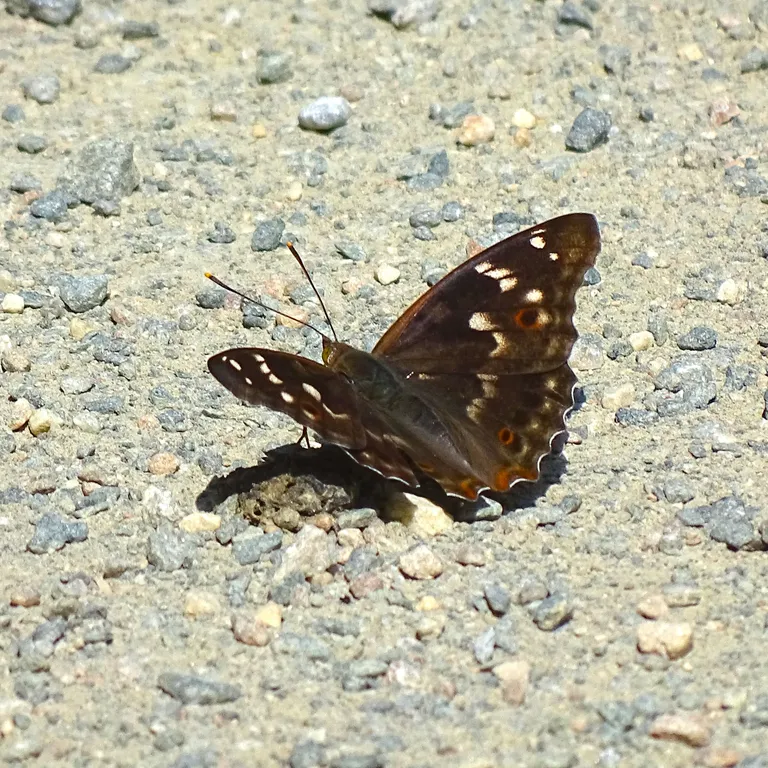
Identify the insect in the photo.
Apatura ilia
